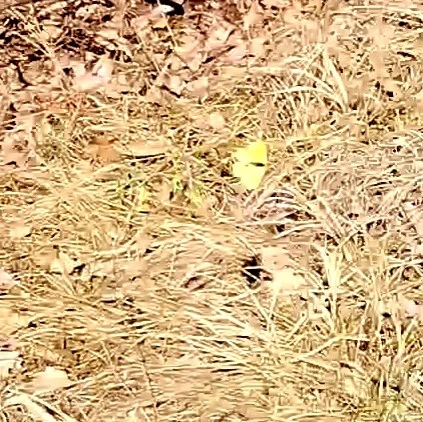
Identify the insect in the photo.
Gonepteryx rhamni
